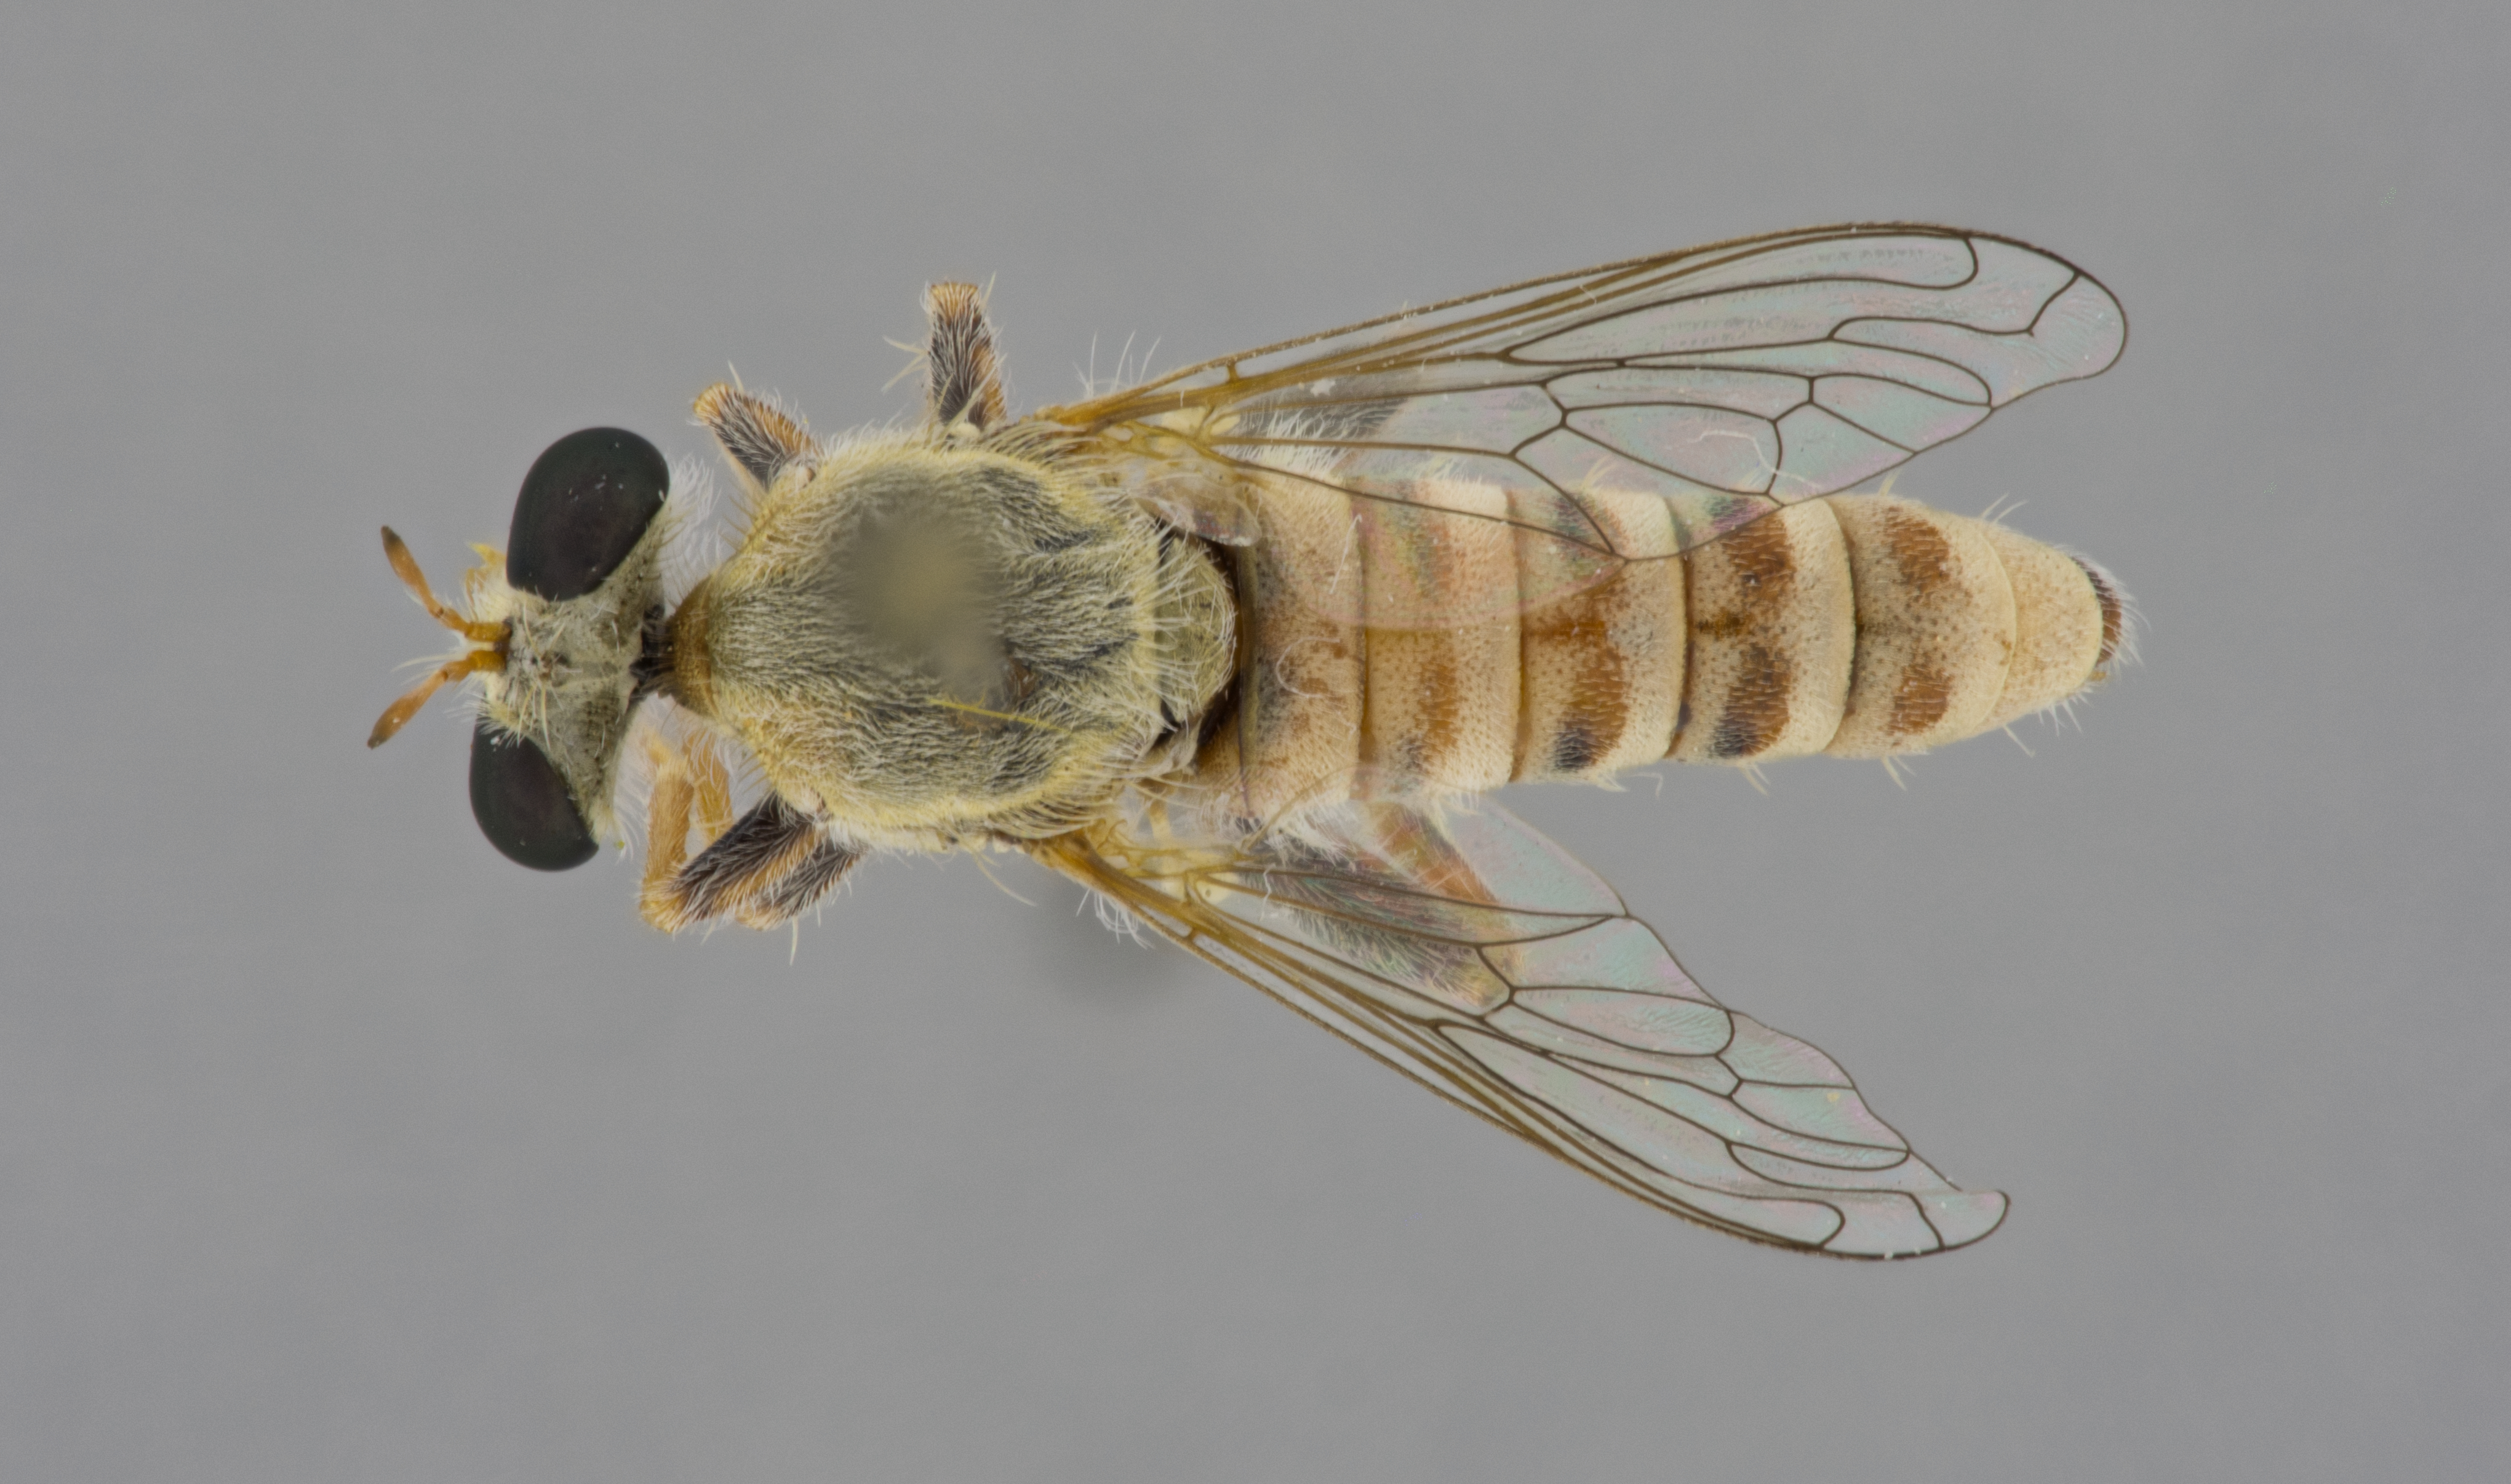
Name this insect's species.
Trichardis picta
